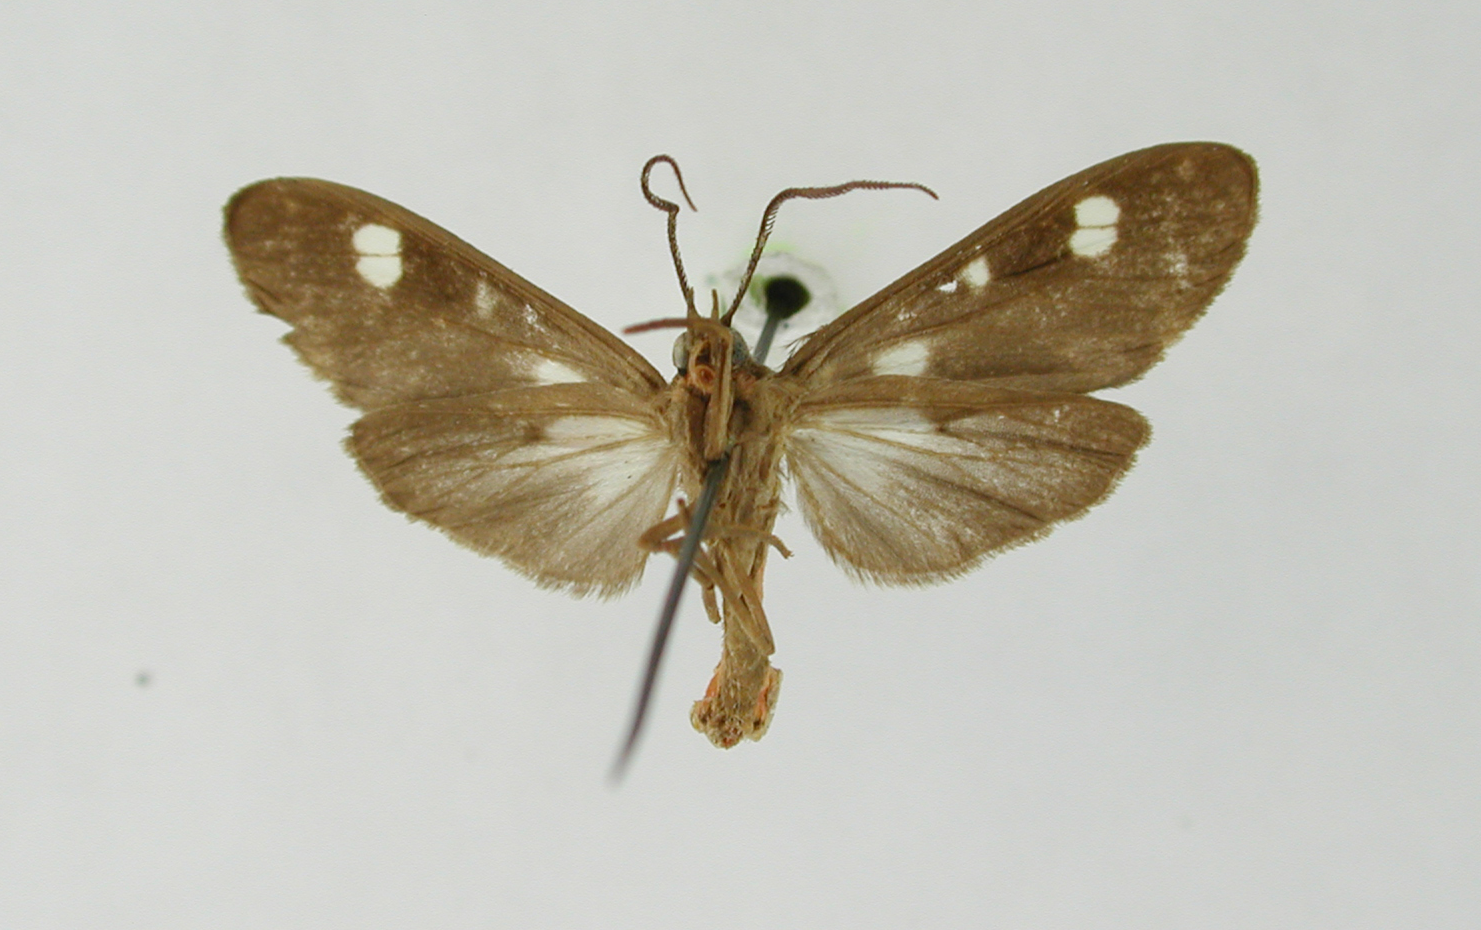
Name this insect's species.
Eucereon appunctata
